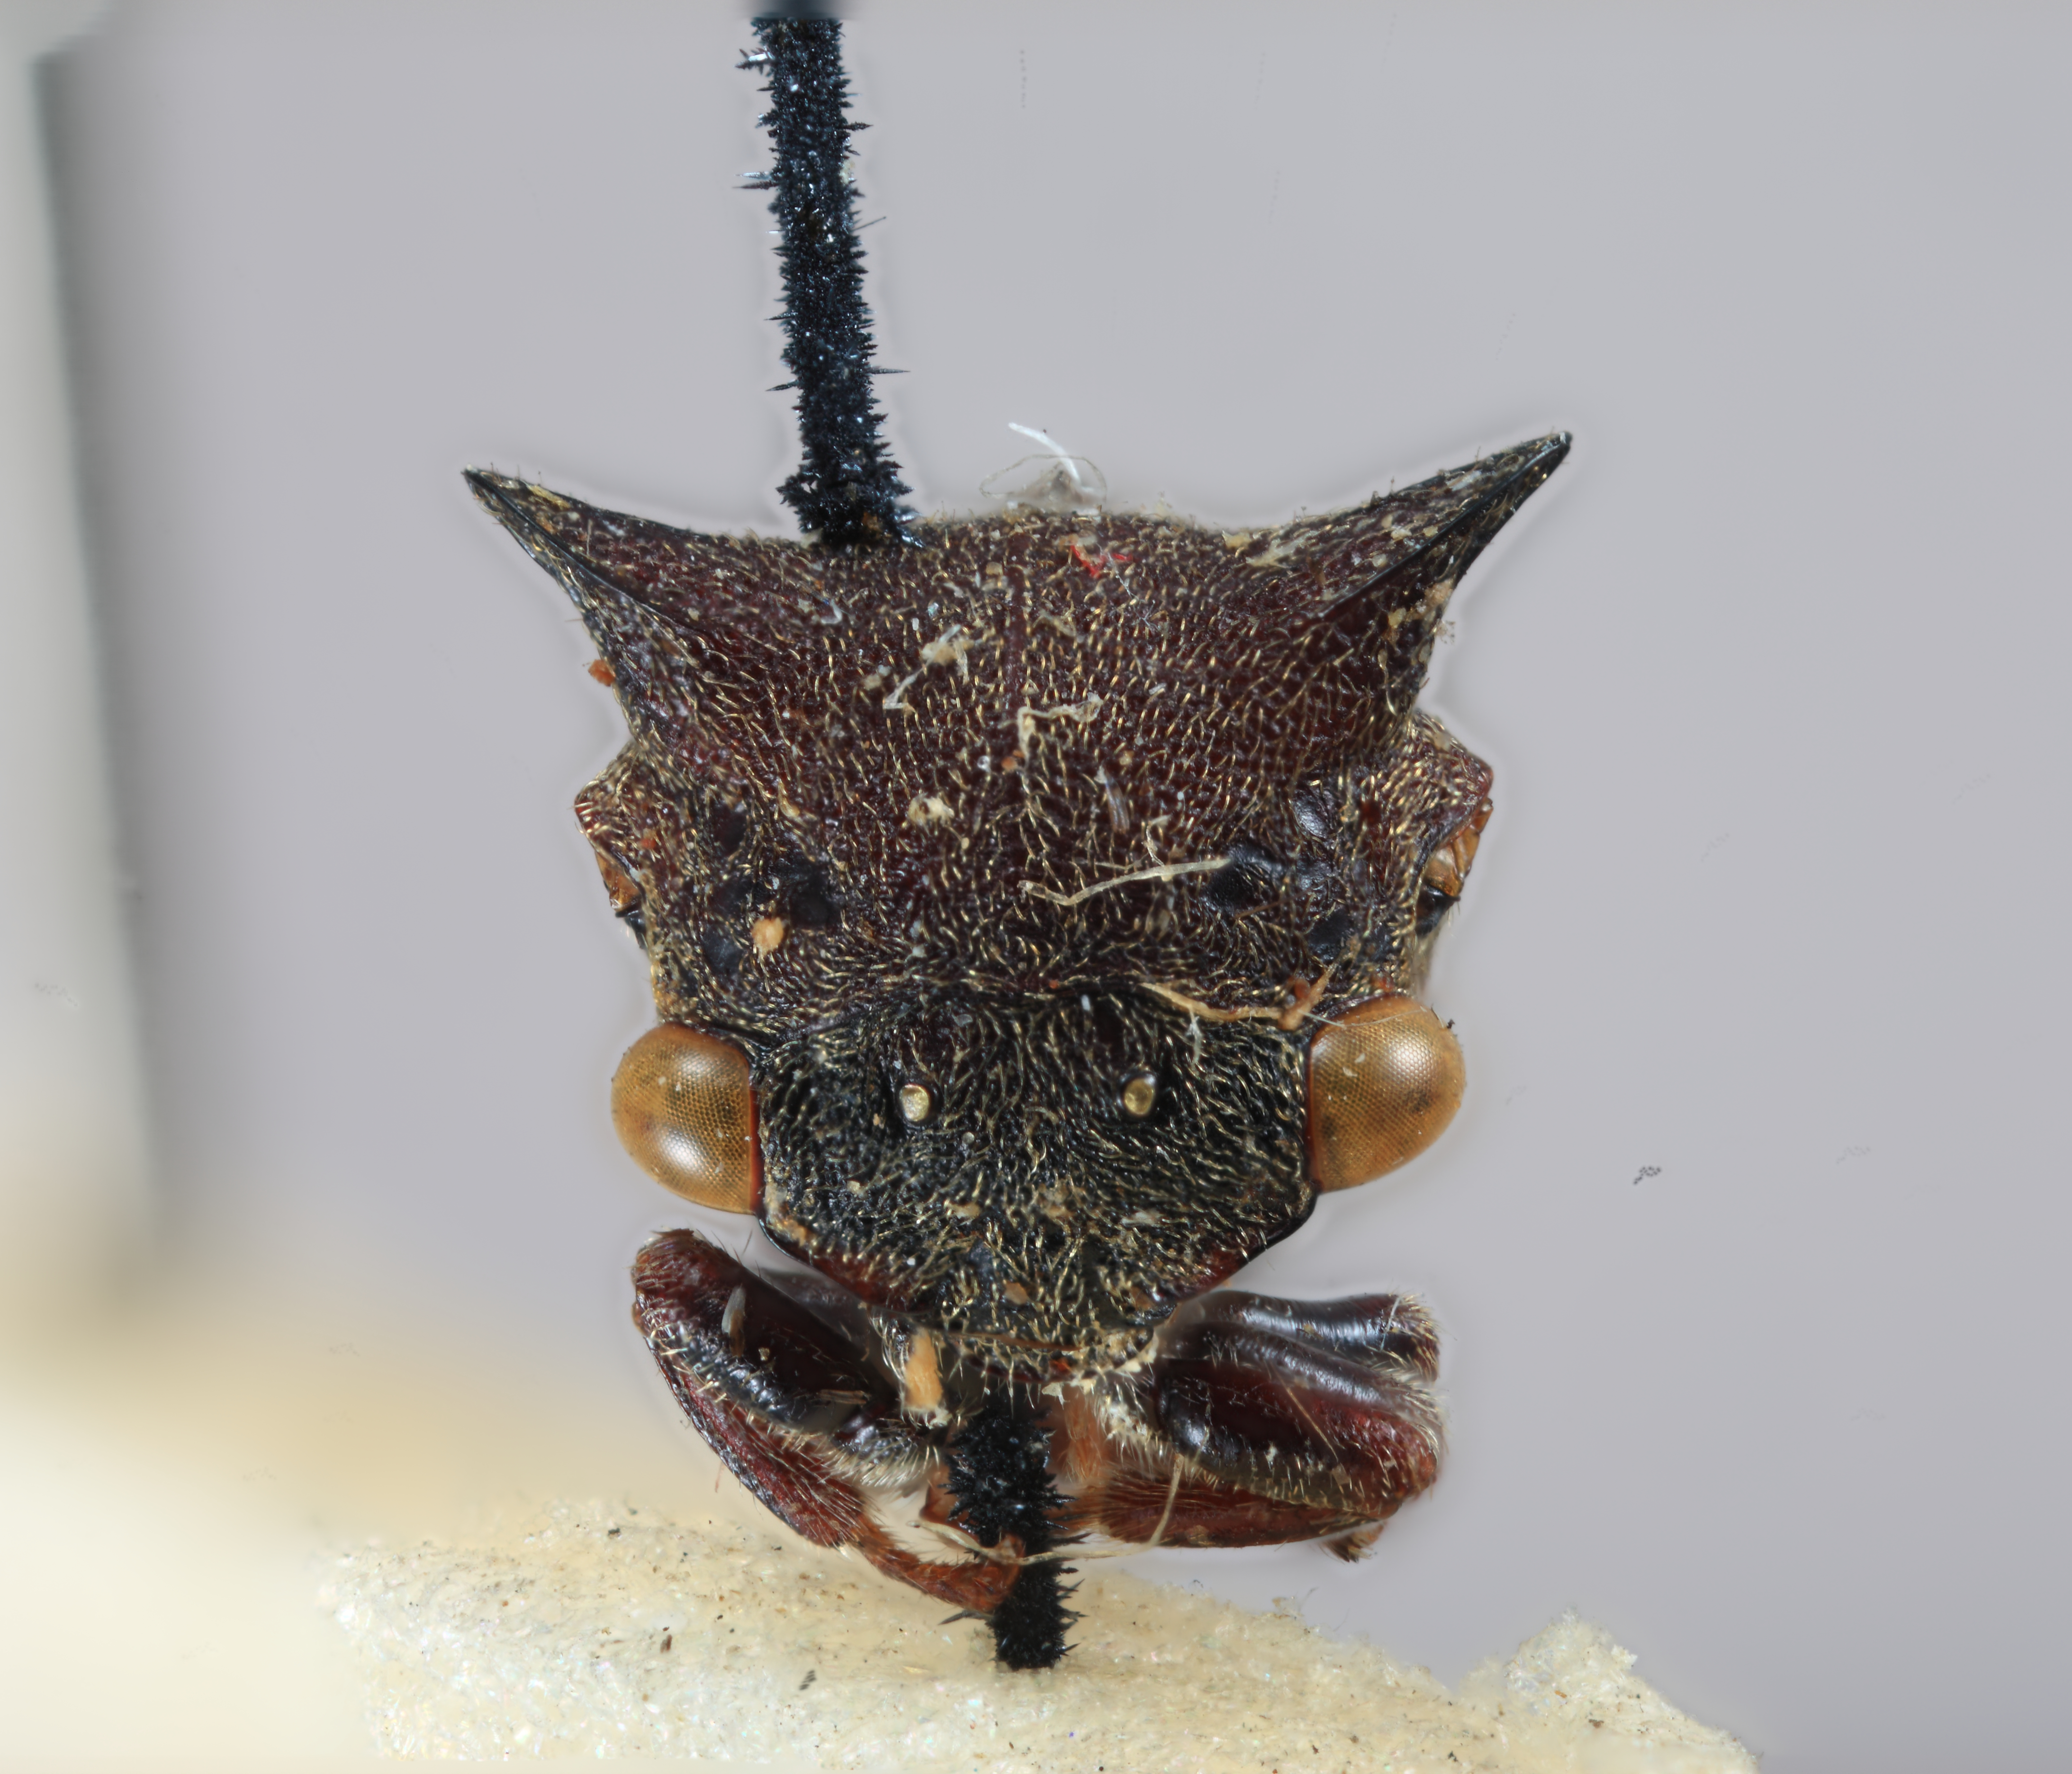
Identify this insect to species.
Tricentrus banguensis
